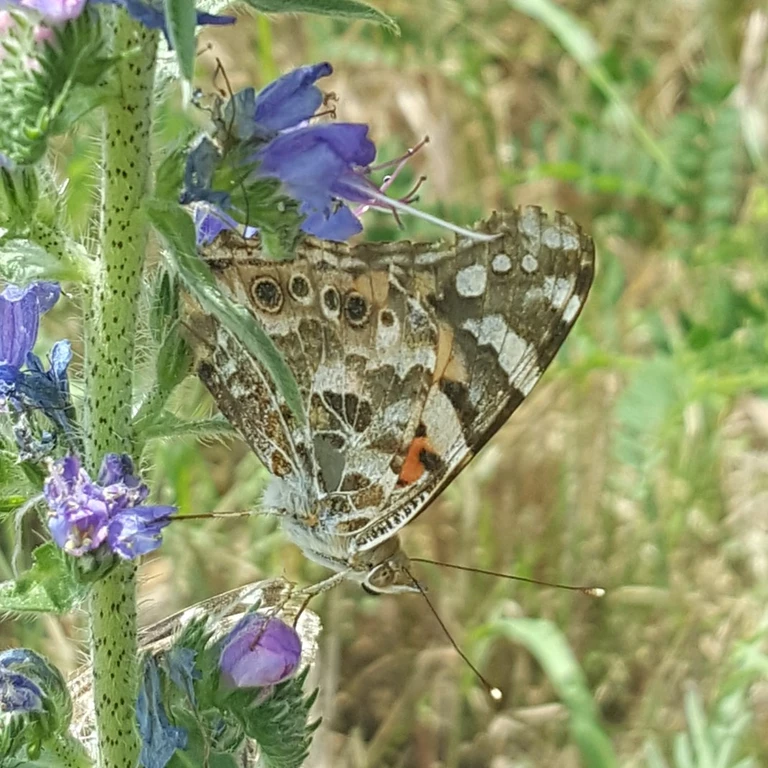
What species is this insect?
Vanessa cardui
